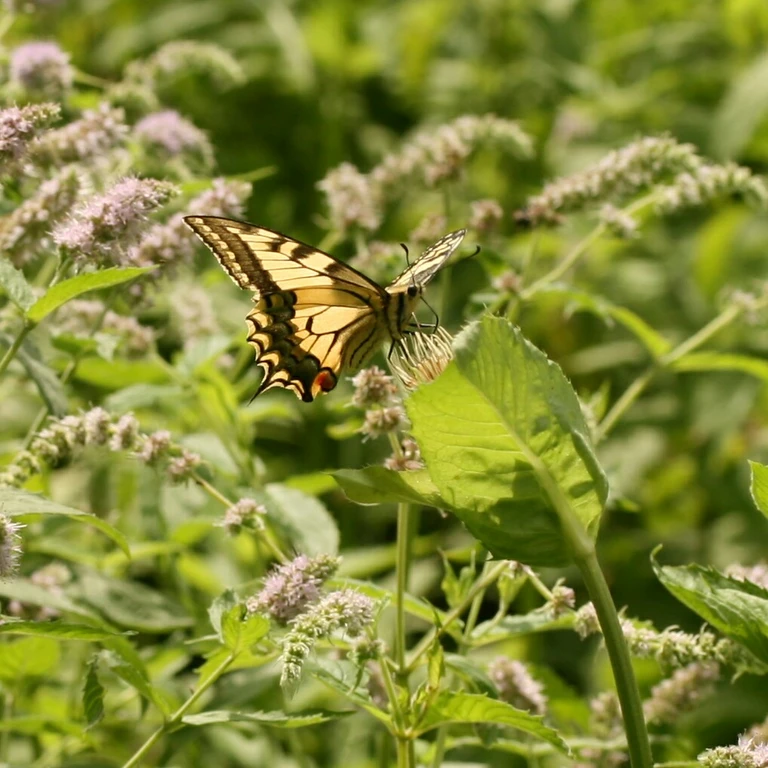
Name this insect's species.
Papilio machaon
